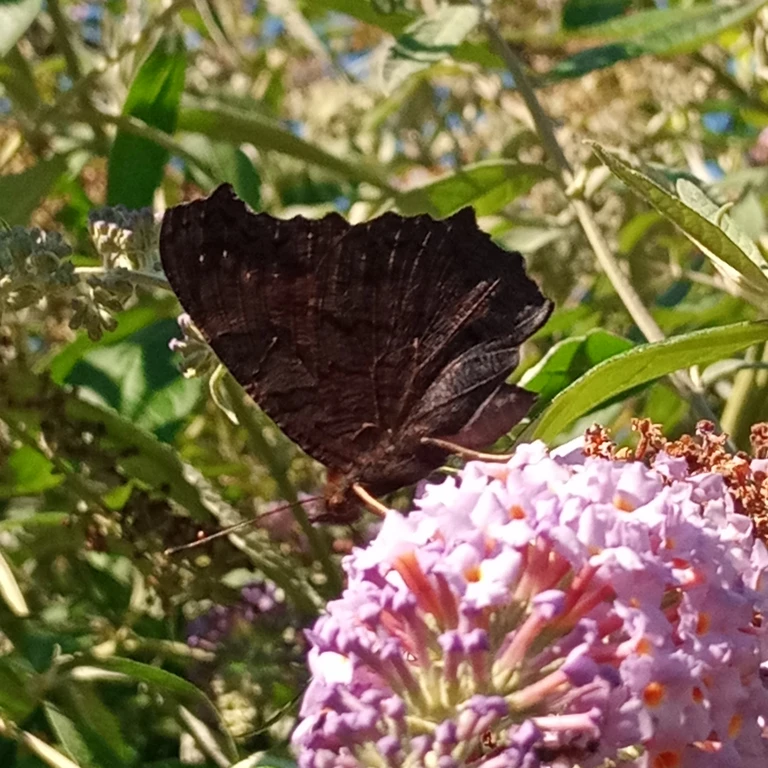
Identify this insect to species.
Aglais io
